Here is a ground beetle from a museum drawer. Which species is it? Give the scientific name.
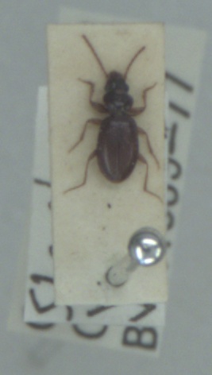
Epaphius secalis
